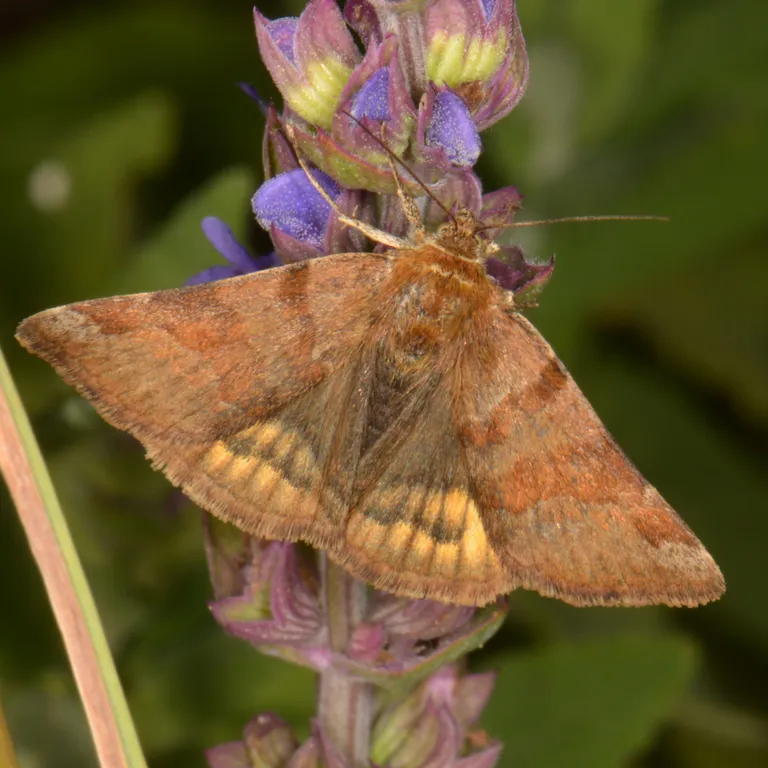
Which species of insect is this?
Euclidia glyphica
